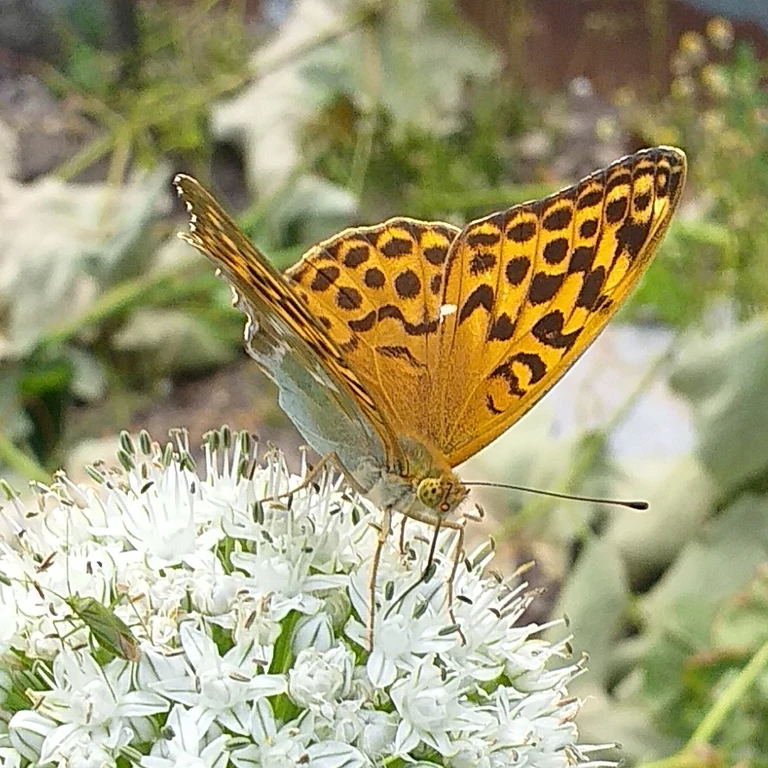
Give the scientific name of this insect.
Argynnis paphia
